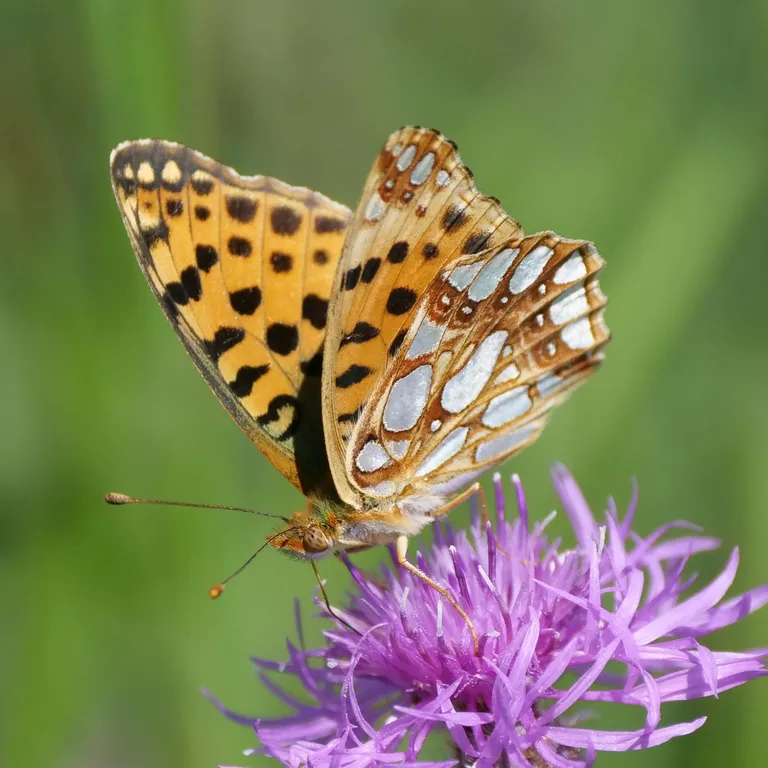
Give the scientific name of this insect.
Issoria lathonia
